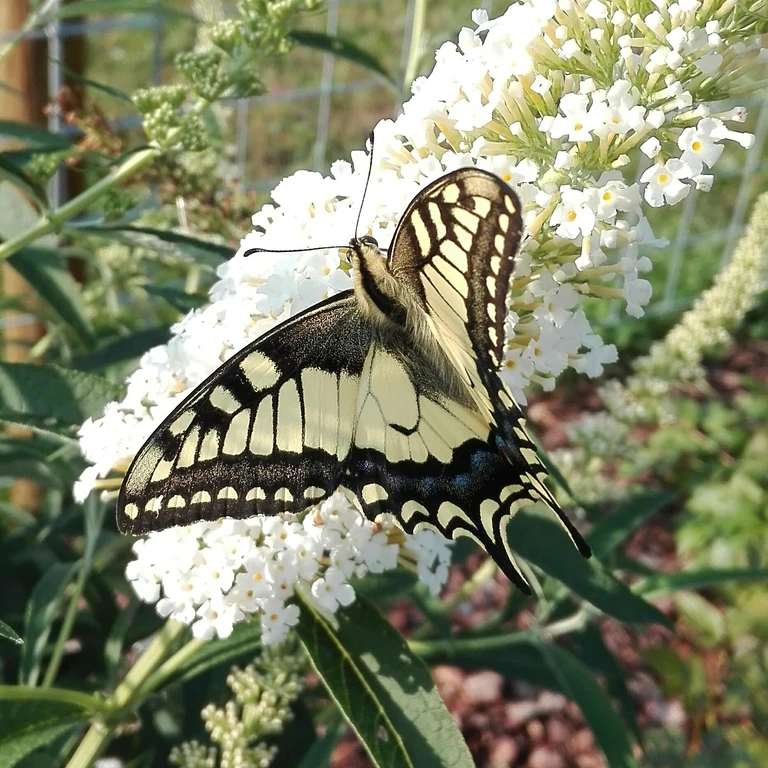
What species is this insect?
Papilio machaon
